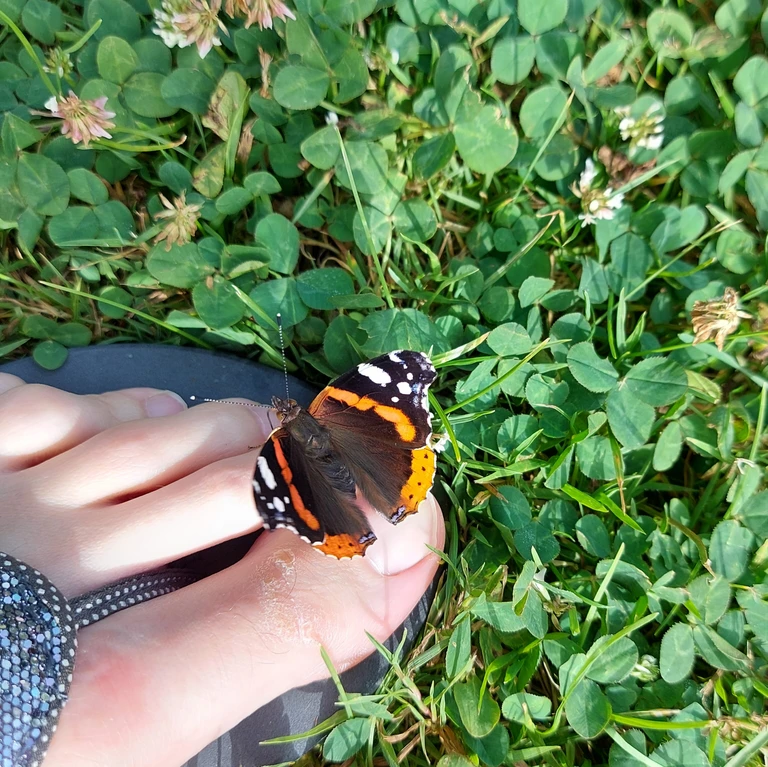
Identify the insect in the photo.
Vanessa atalanta
